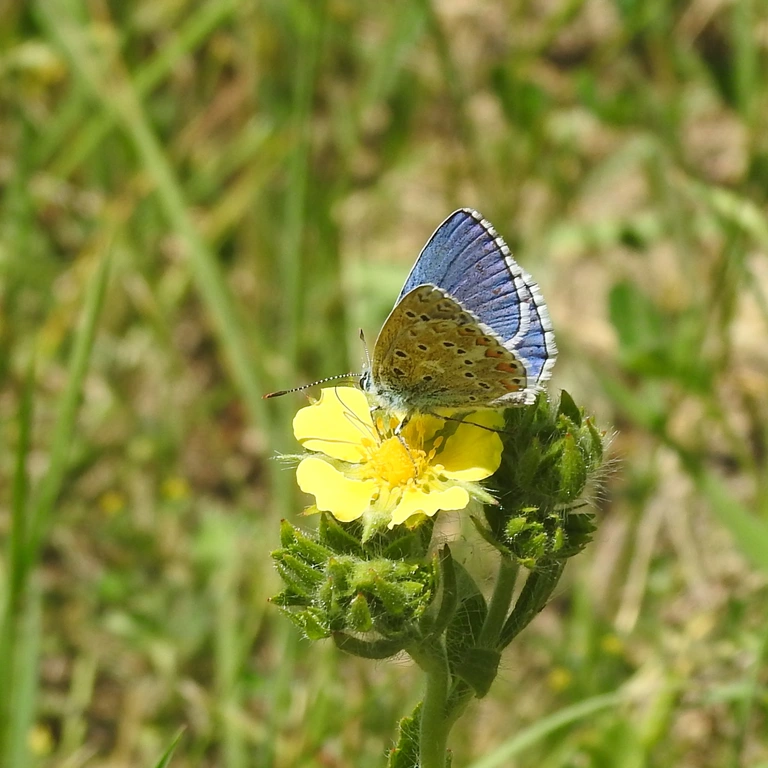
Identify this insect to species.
Lysandra bellargus
